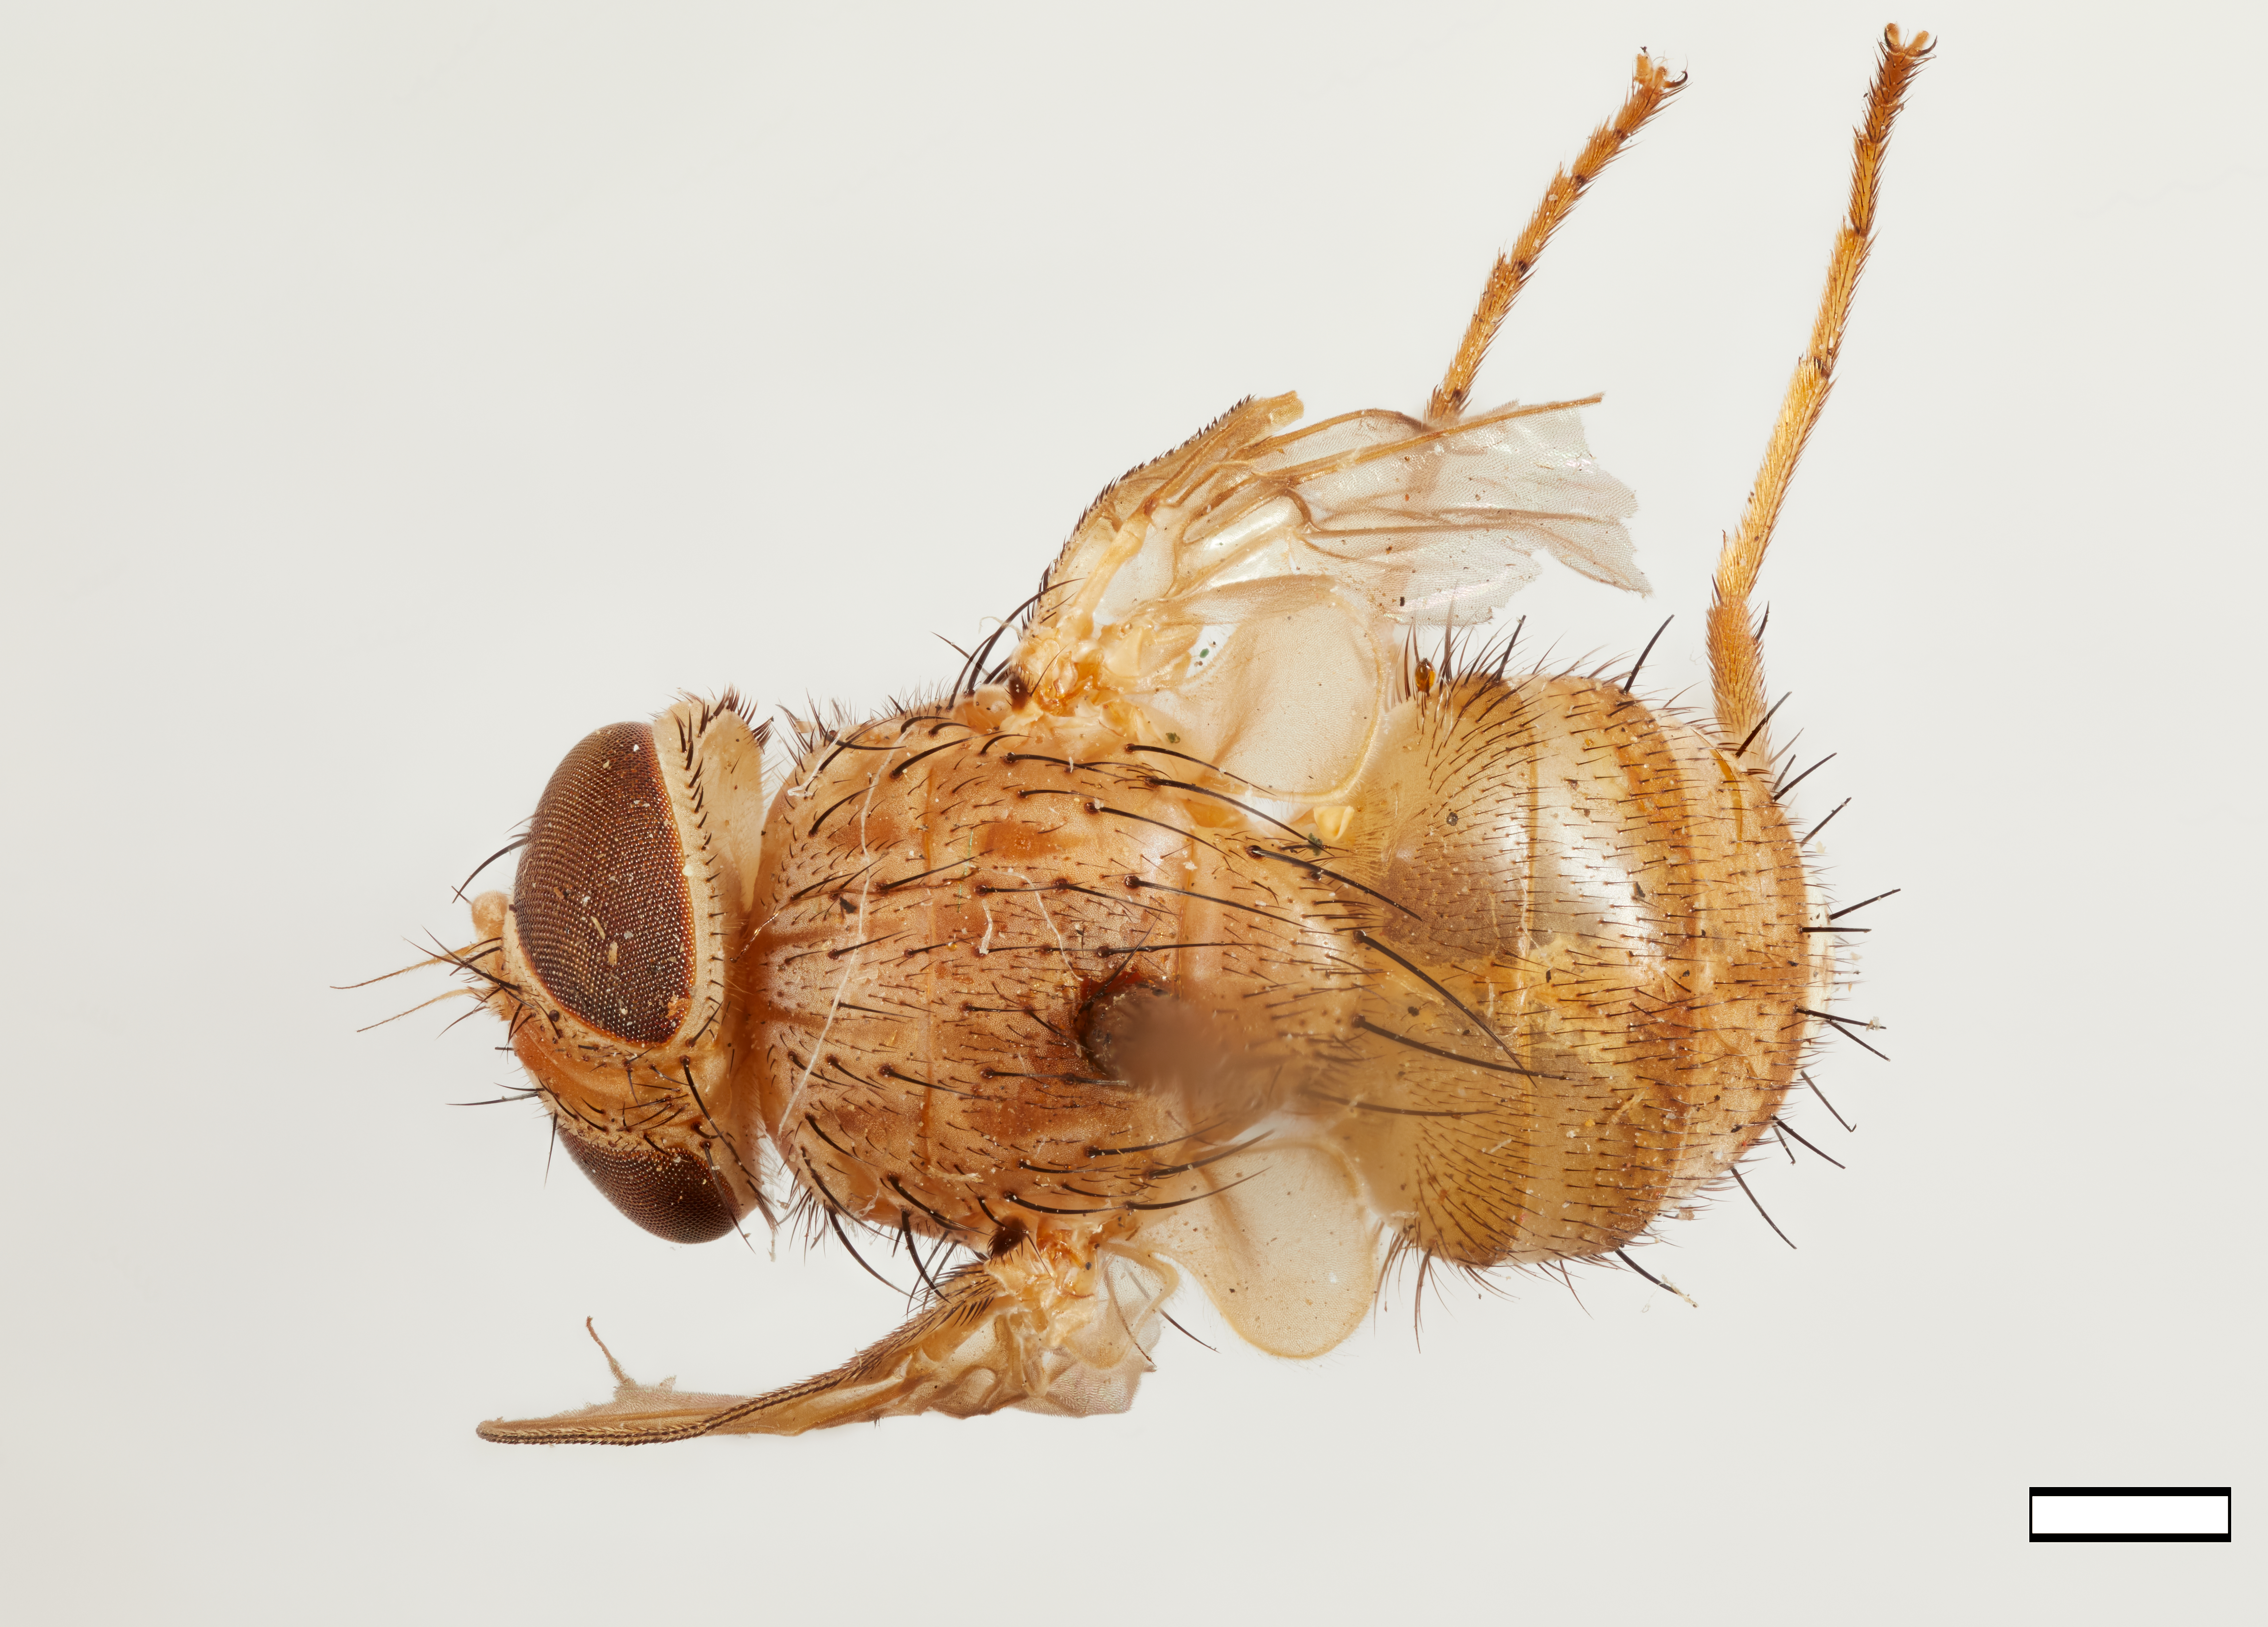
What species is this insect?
Ormia dominicana
